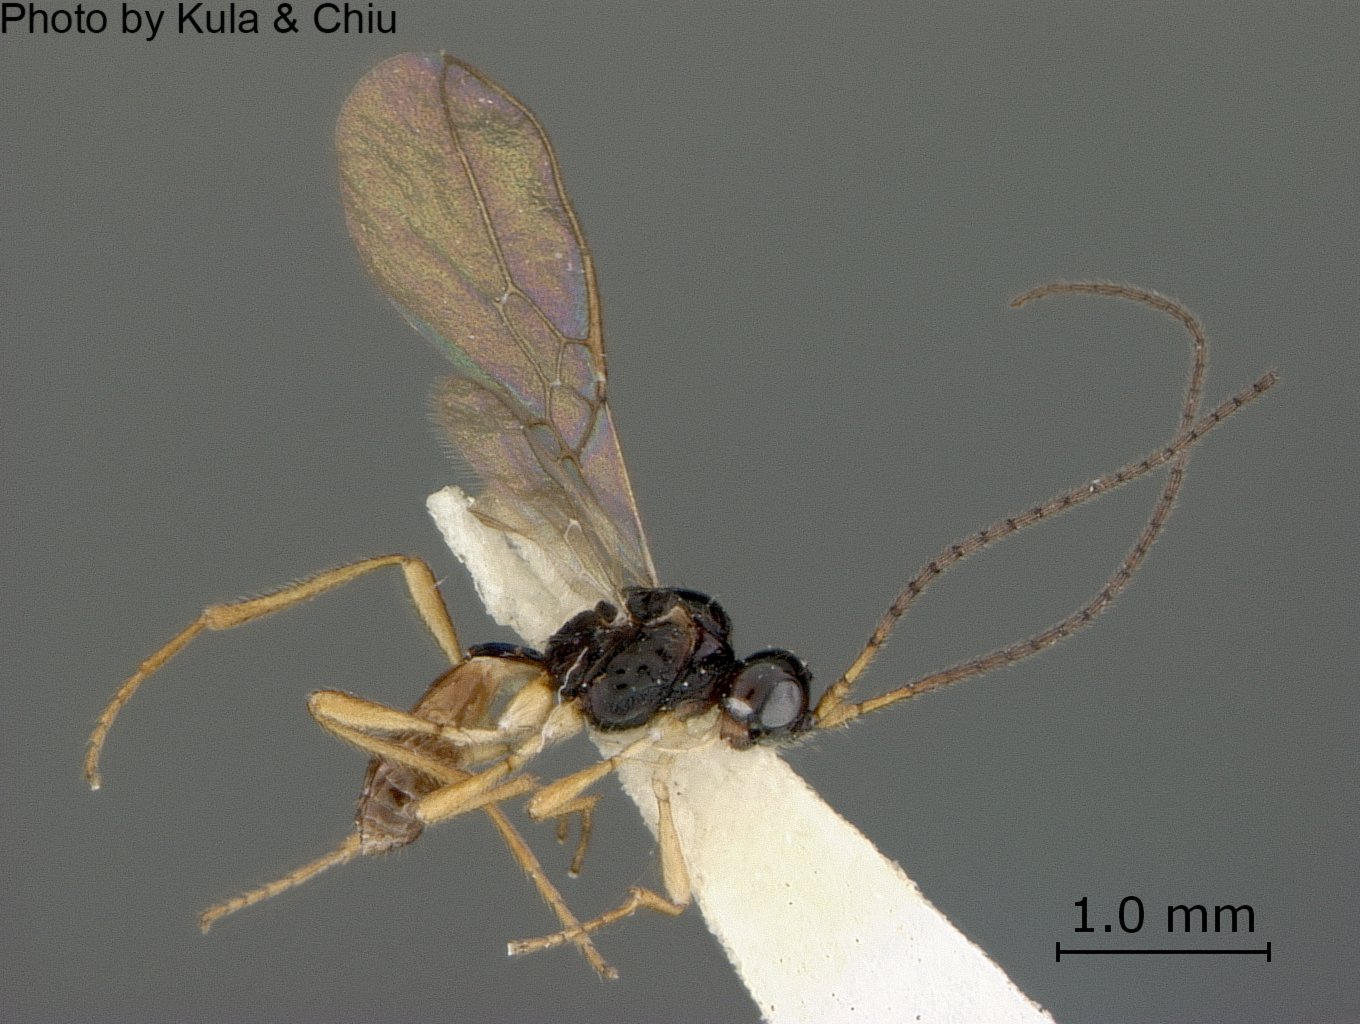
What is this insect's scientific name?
Aspilota acutistigma
